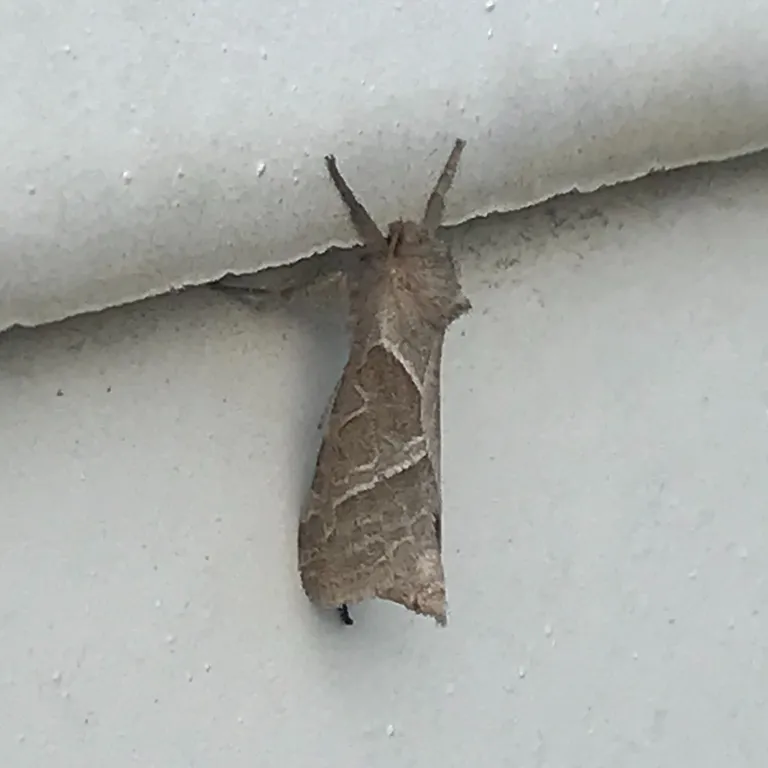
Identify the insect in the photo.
Triodia sylvina
